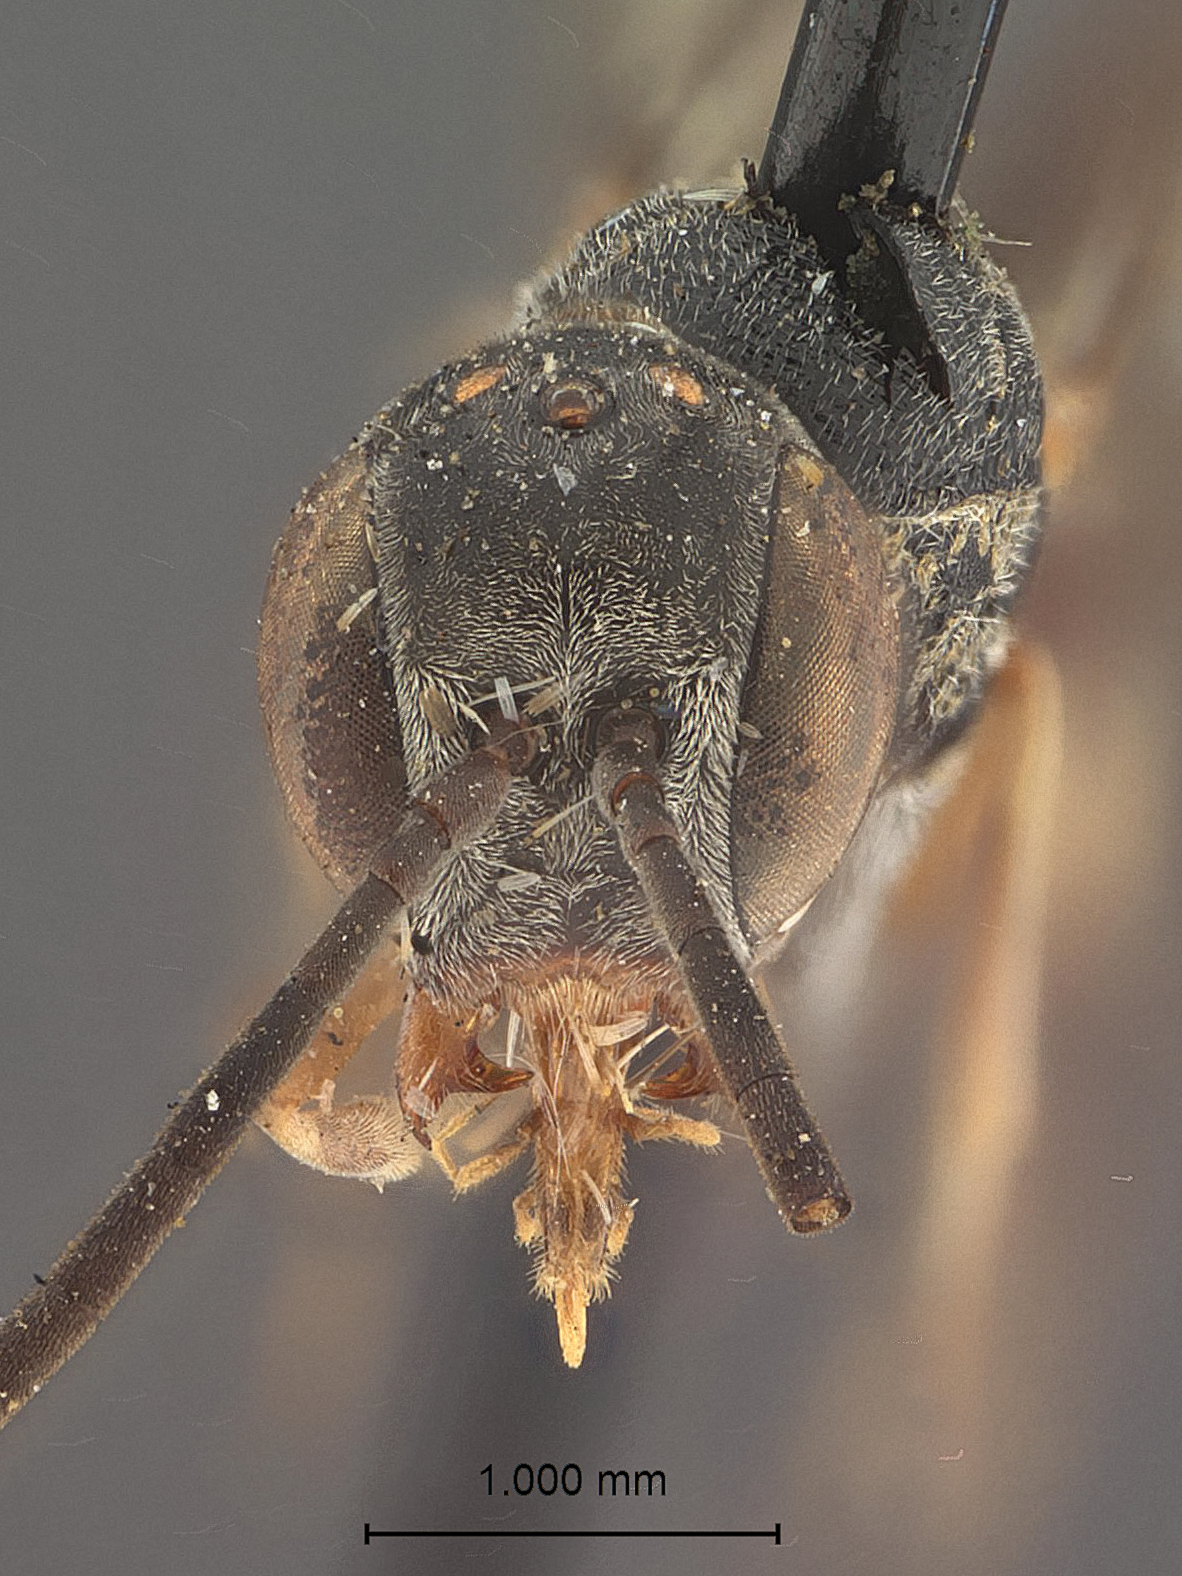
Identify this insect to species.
Rhydinofoenus striatus
